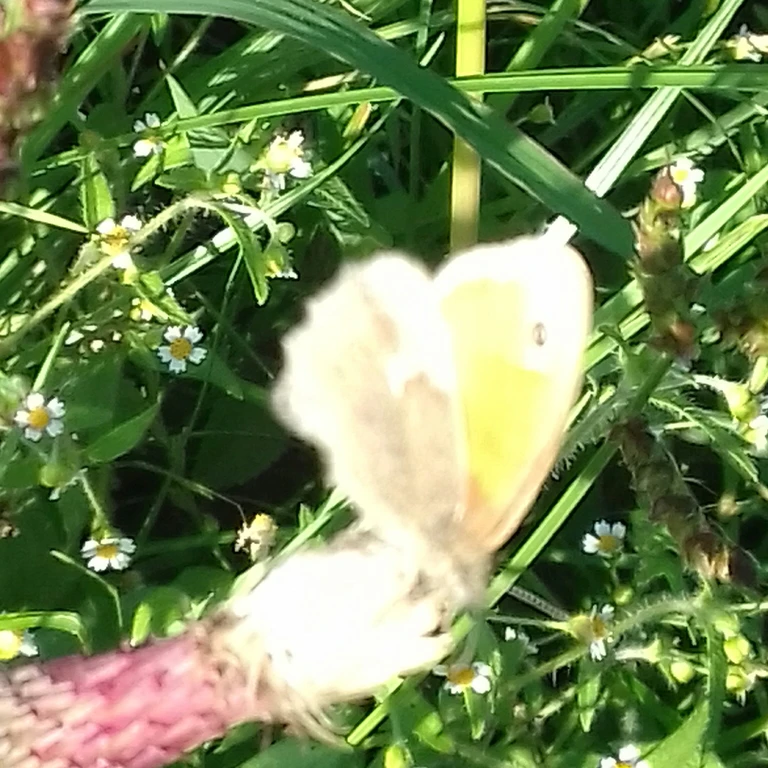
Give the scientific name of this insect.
Coenonympha pamphilus
